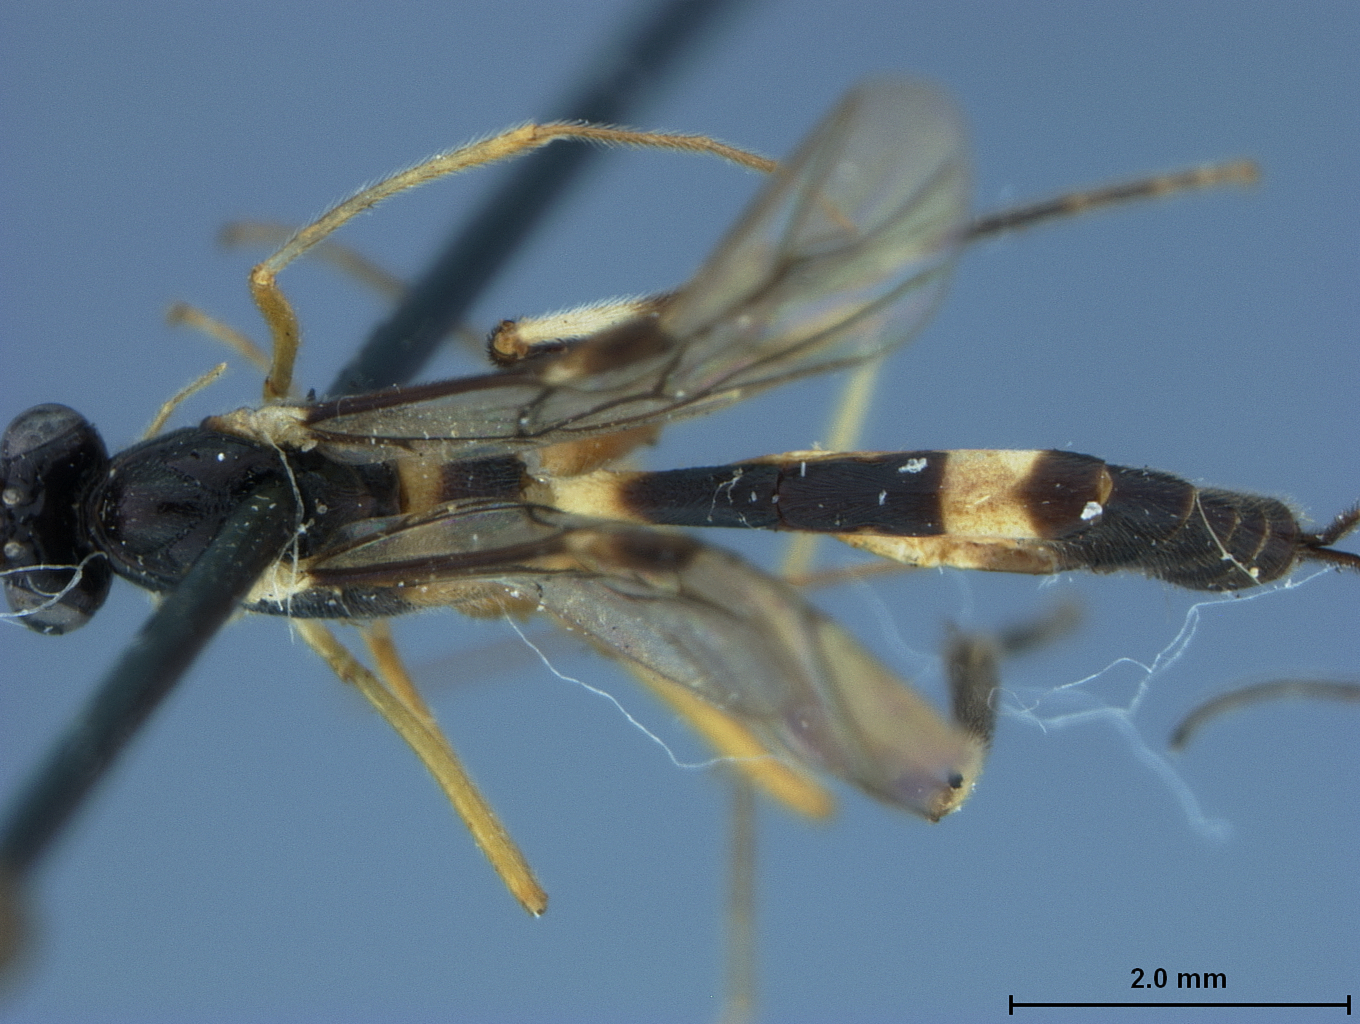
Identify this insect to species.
Macrocentrus philippinensis
